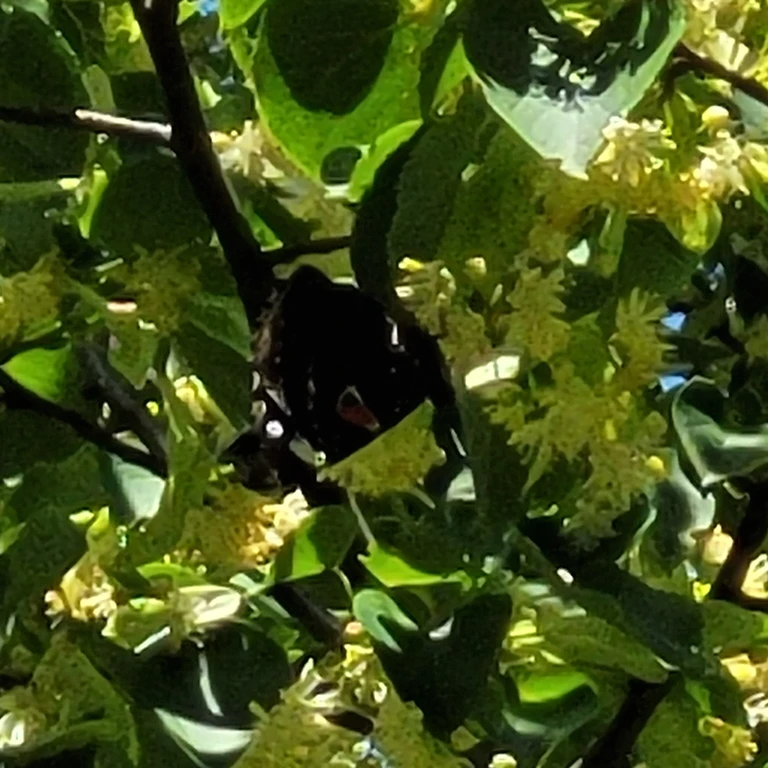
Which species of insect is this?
Vanessa atalanta
